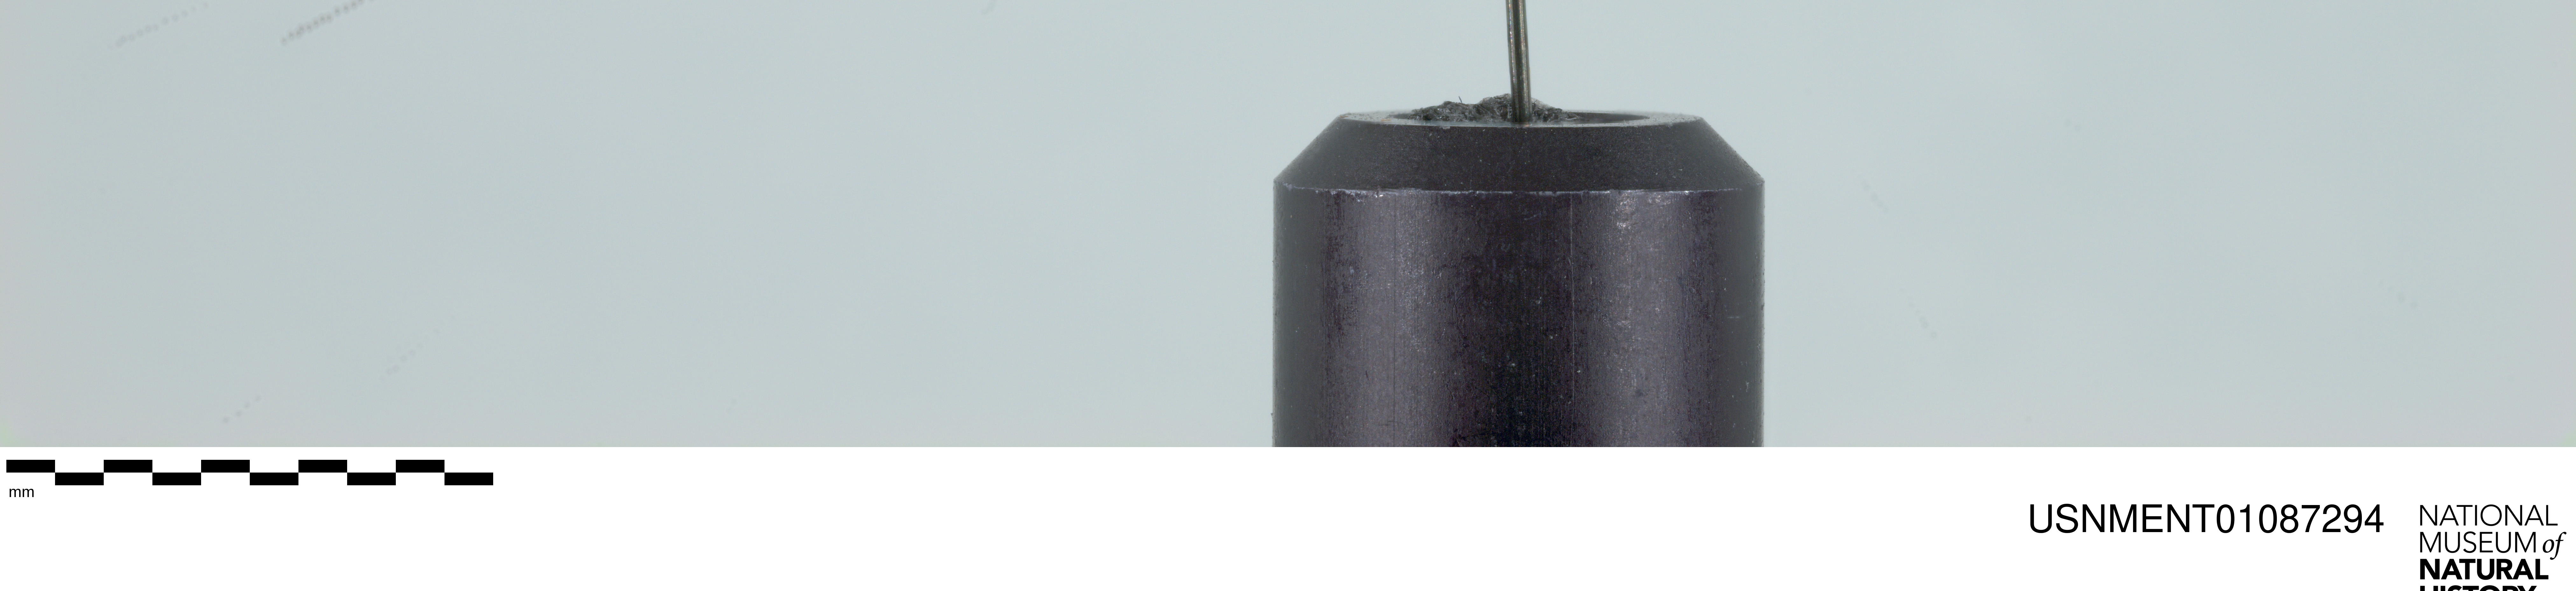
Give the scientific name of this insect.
Temnostoma vespiforme
